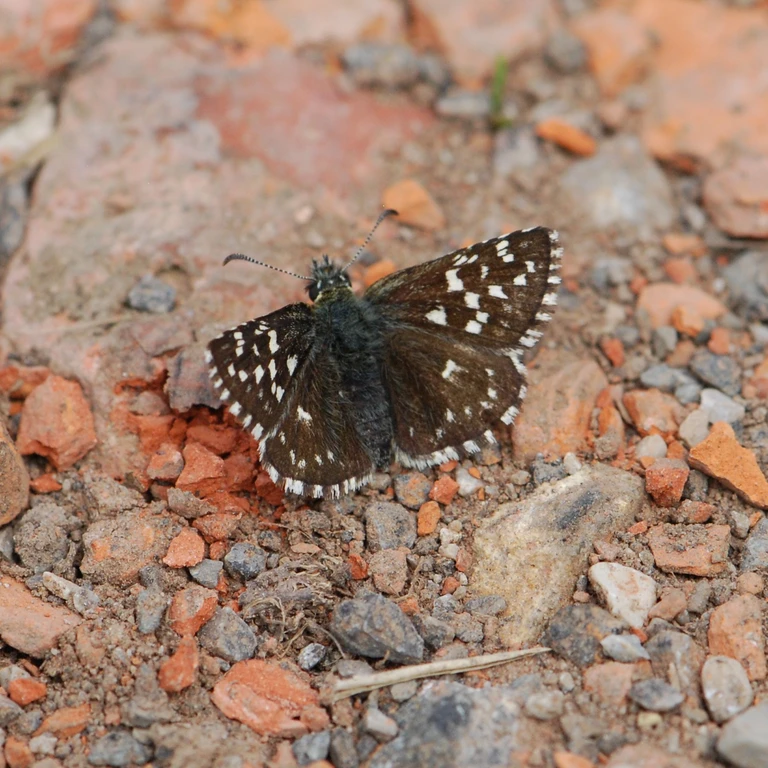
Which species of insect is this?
Pyrgus malvae
